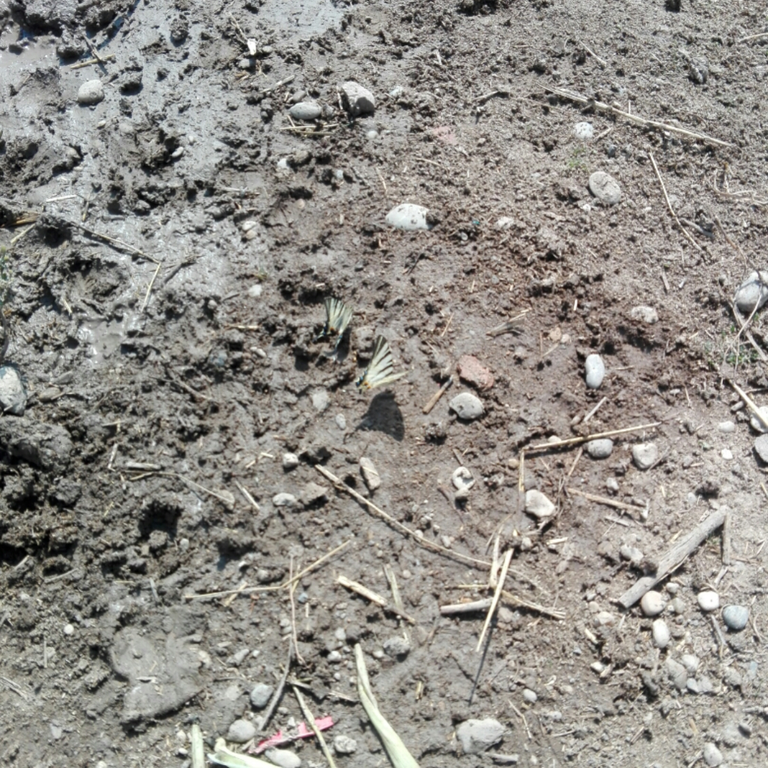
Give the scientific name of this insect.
Iphiclides podalirius
